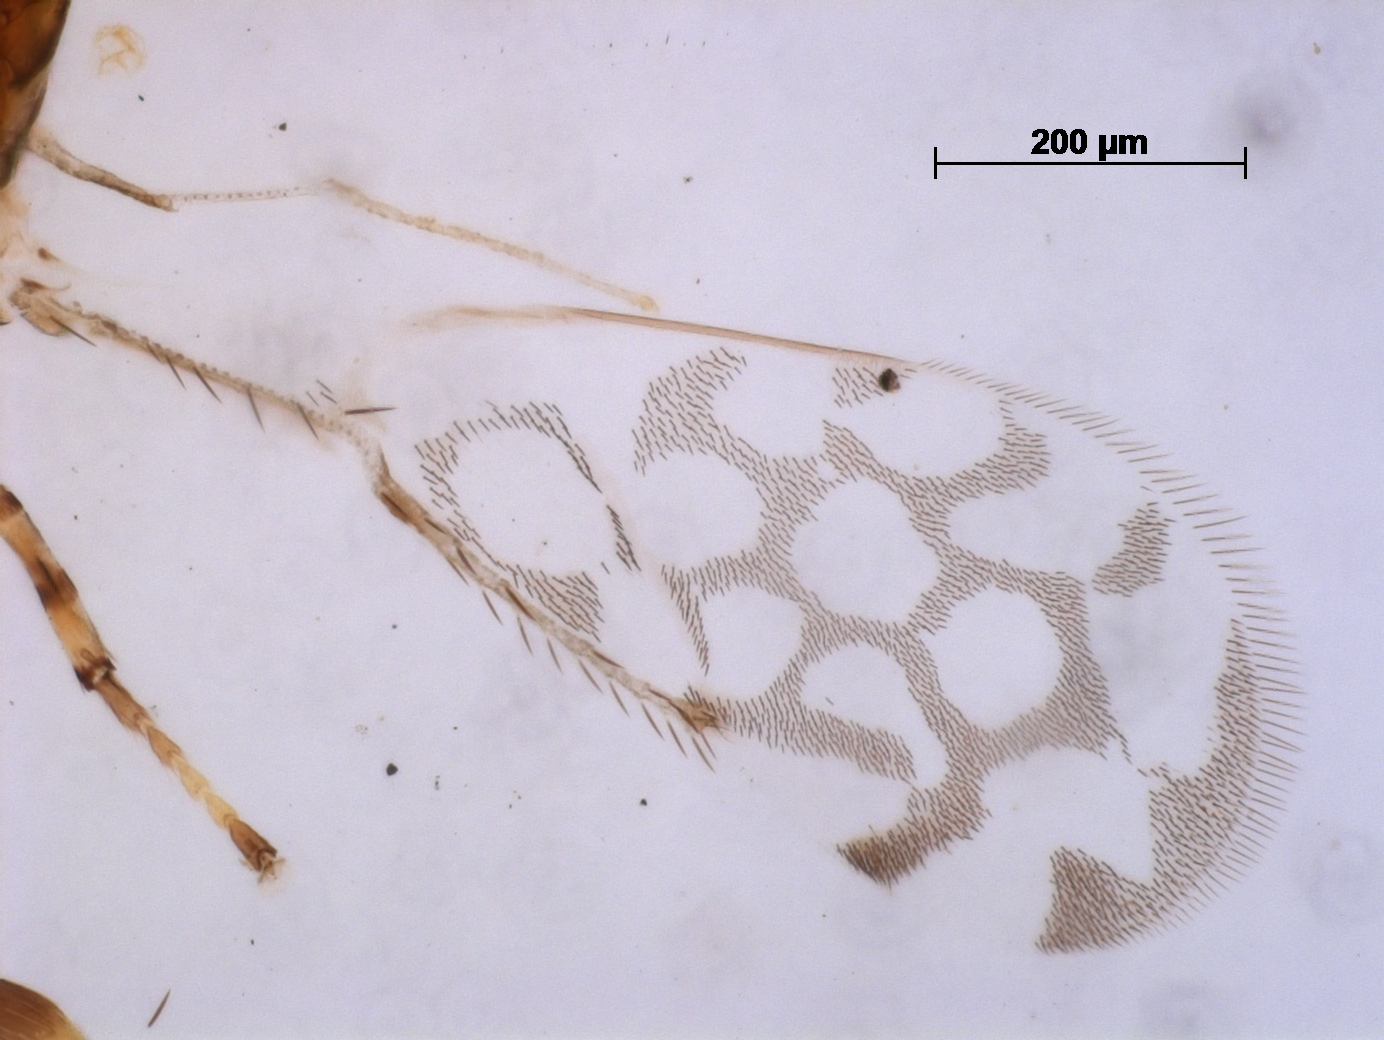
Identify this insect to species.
Marietta exitiosa
